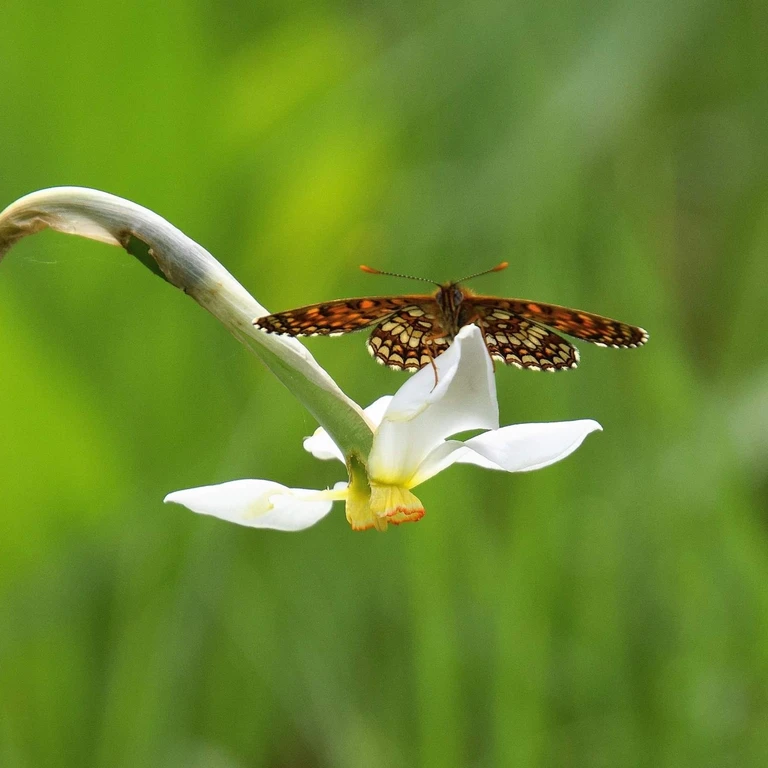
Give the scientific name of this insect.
Melitaea diamina
